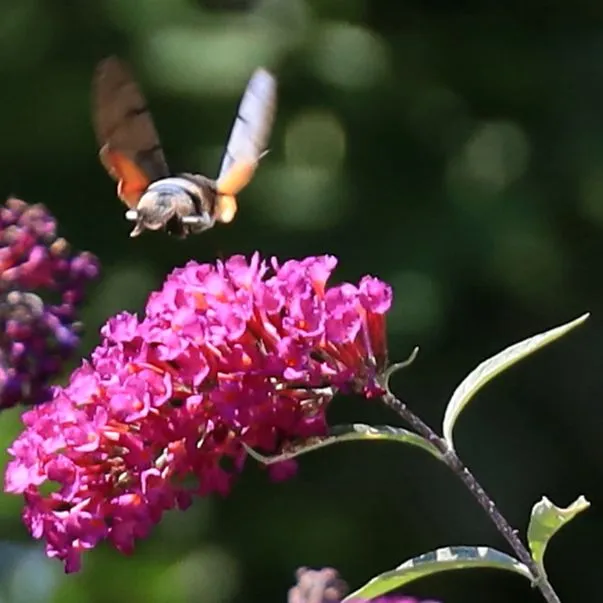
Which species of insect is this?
Macroglossum stellatarum
